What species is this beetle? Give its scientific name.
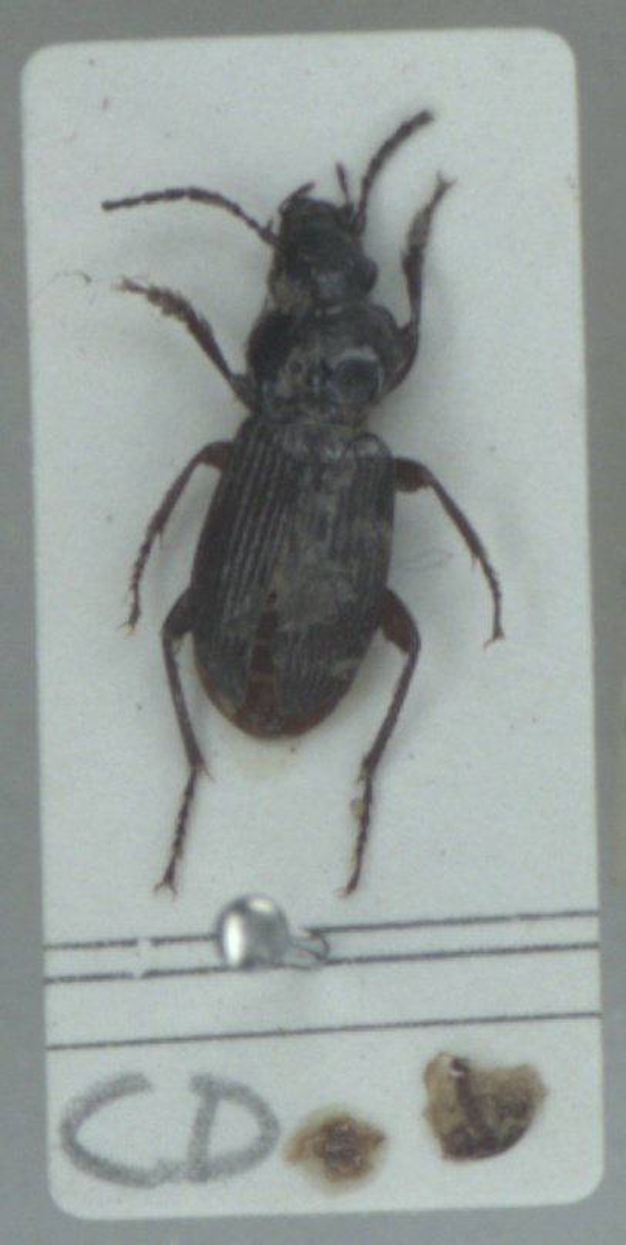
Pterostichus nigrita
